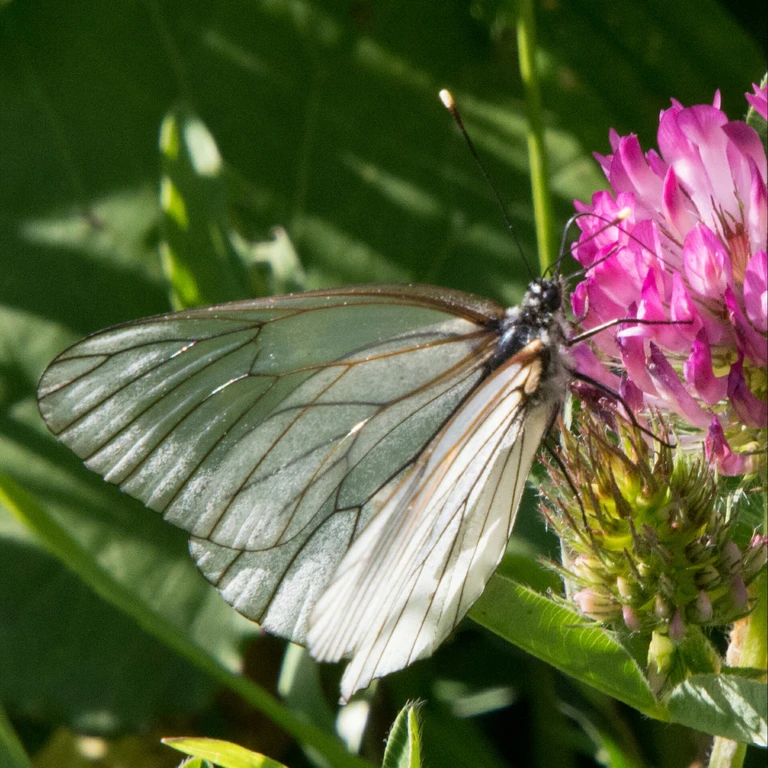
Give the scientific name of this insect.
Aporia crataegi
